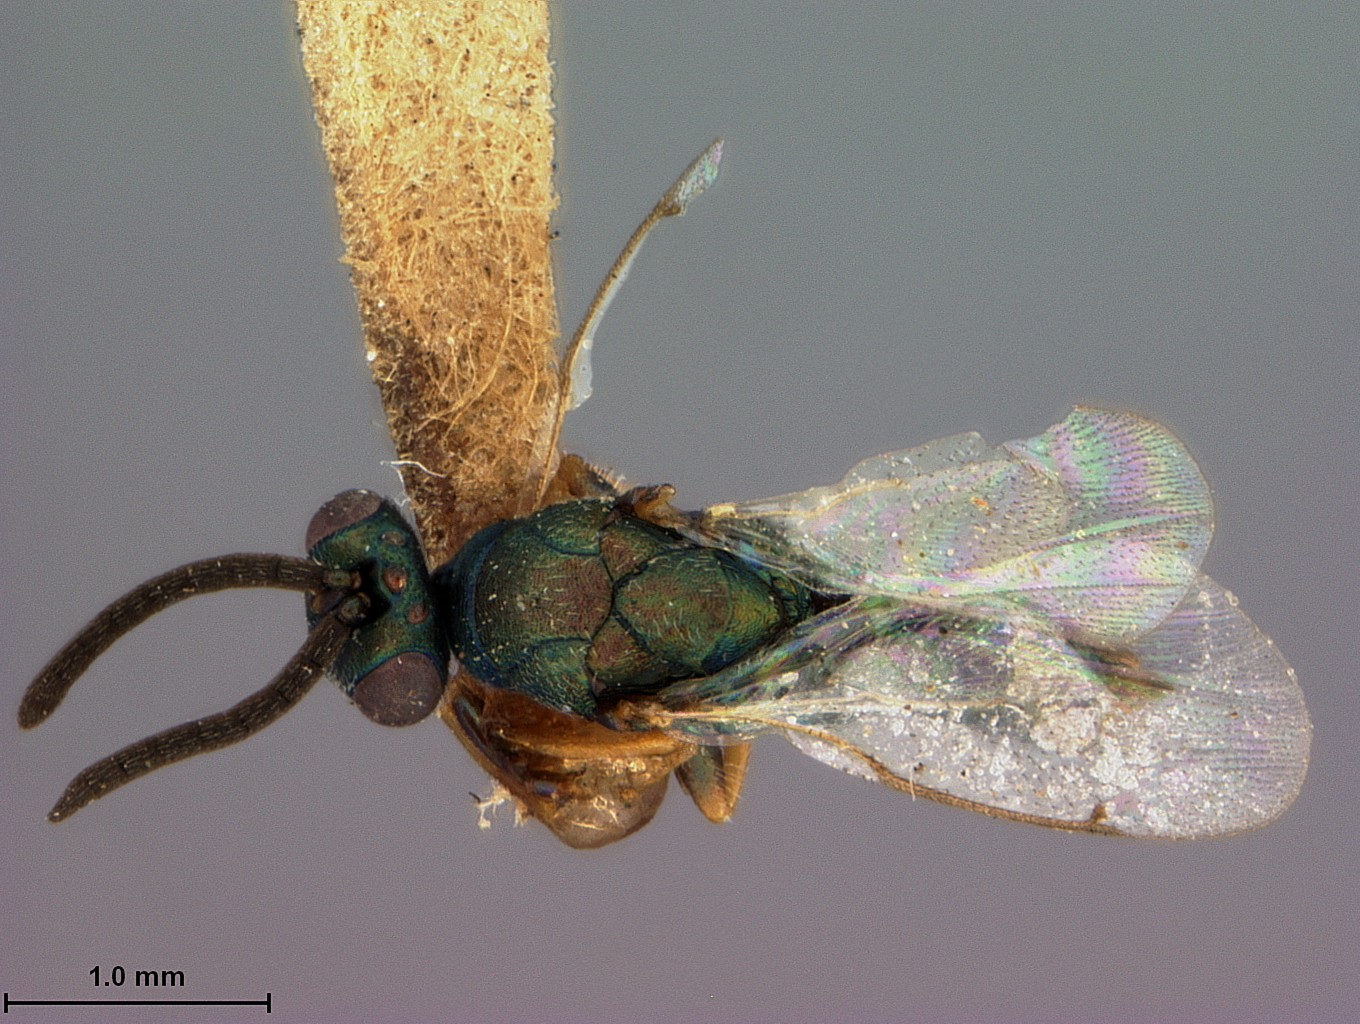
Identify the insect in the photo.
Syntomaspis brodiei
